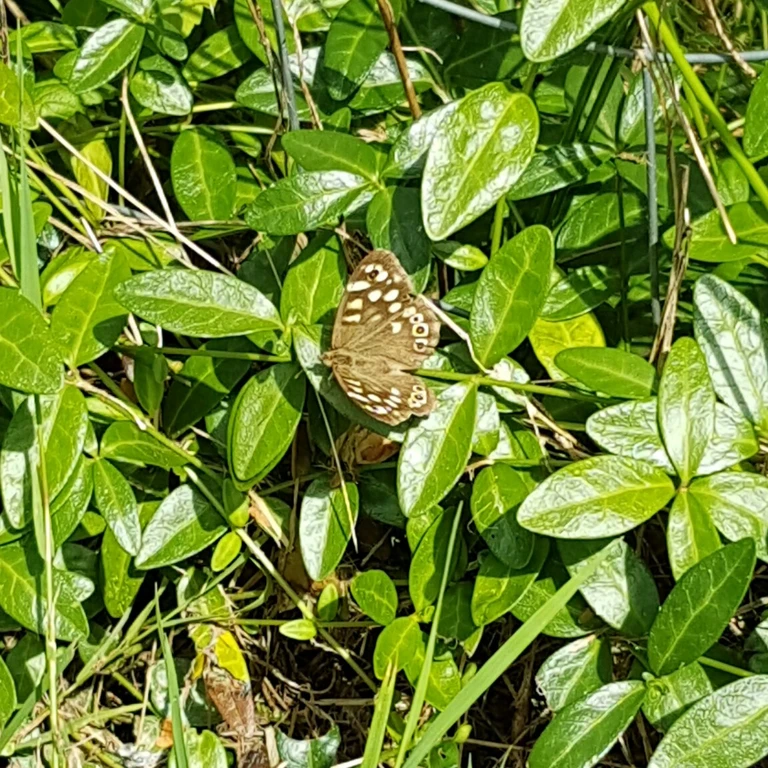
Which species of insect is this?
Pararge aegeria
